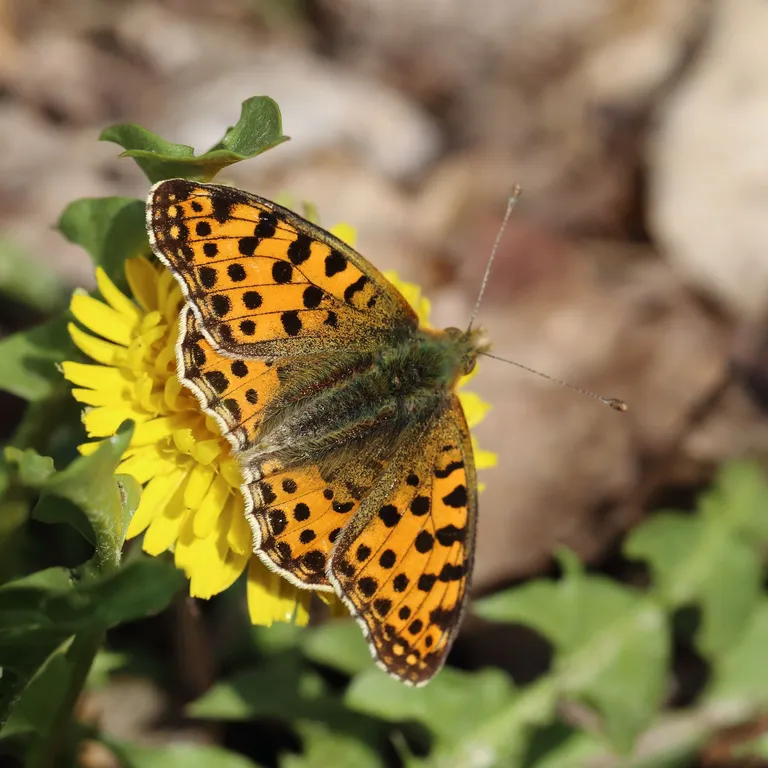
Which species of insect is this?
Issoria lathonia
